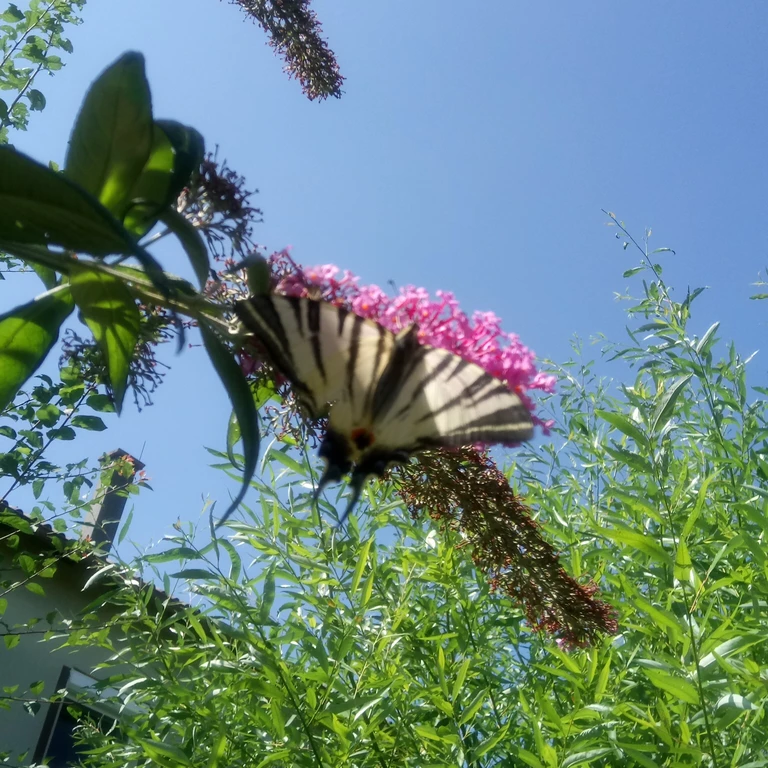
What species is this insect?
Iphiclides podalirius
